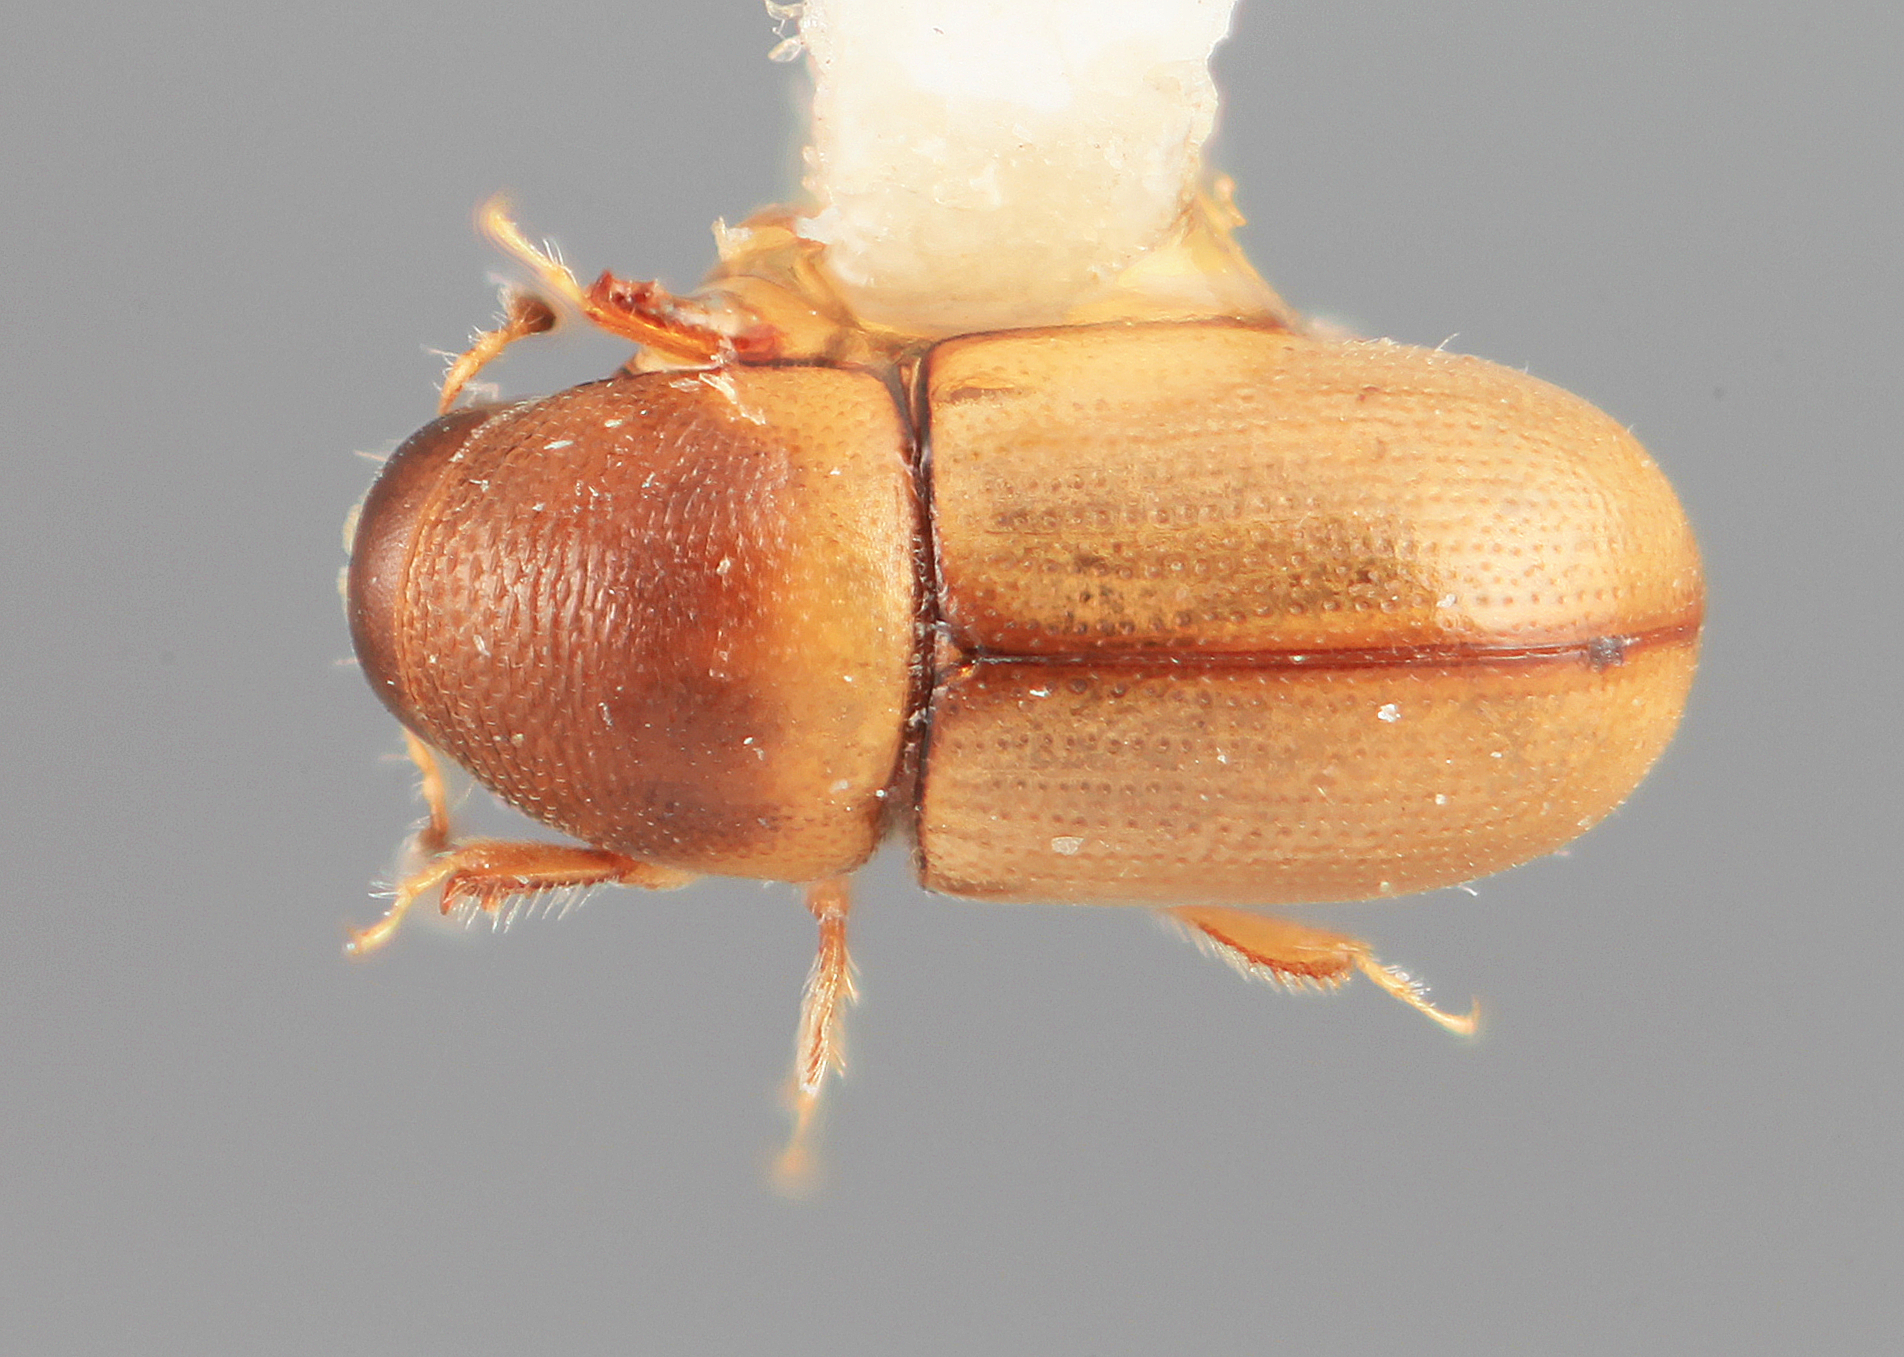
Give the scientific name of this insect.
Scolytodes ficivorus
